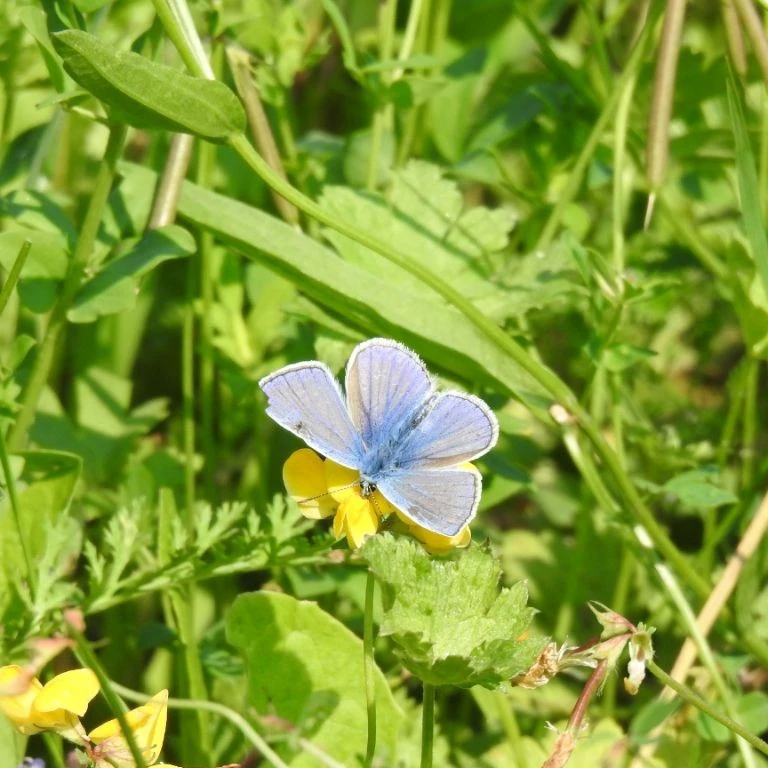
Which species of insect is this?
Polyommatus icarus
